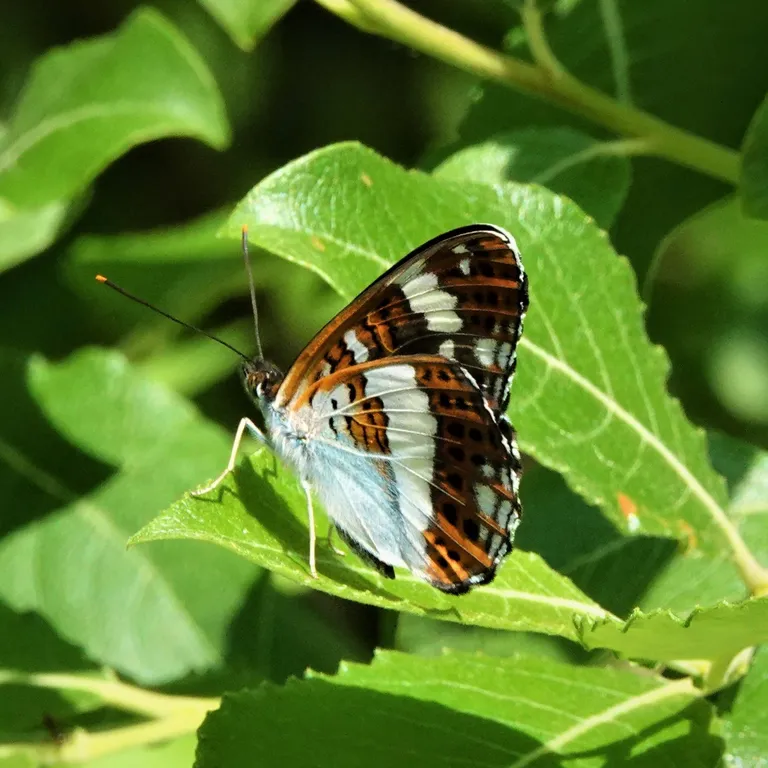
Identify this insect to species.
Limenitis camilla (also Ladoga camilla)
